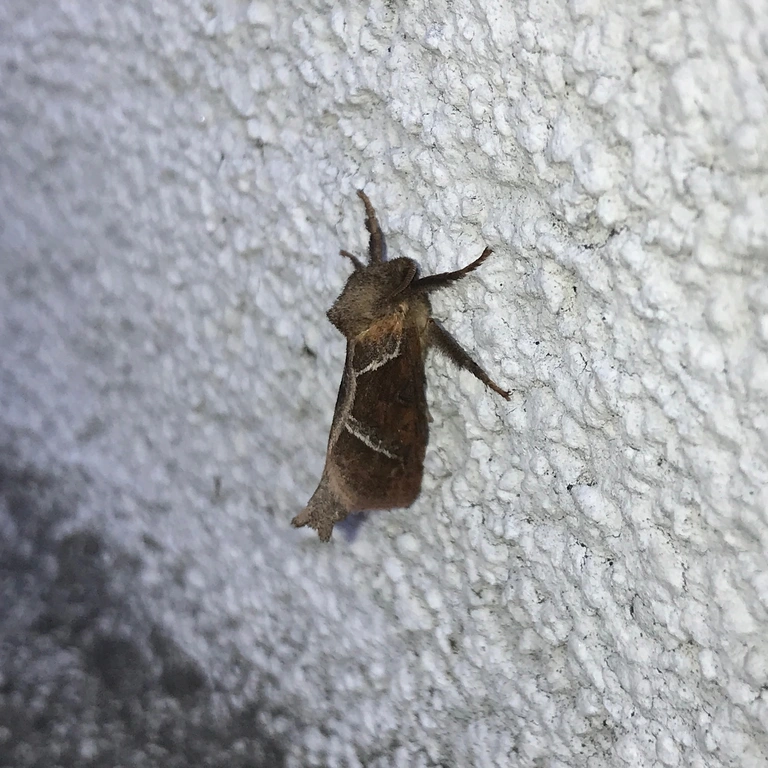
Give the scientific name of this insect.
Triodia sylvina
